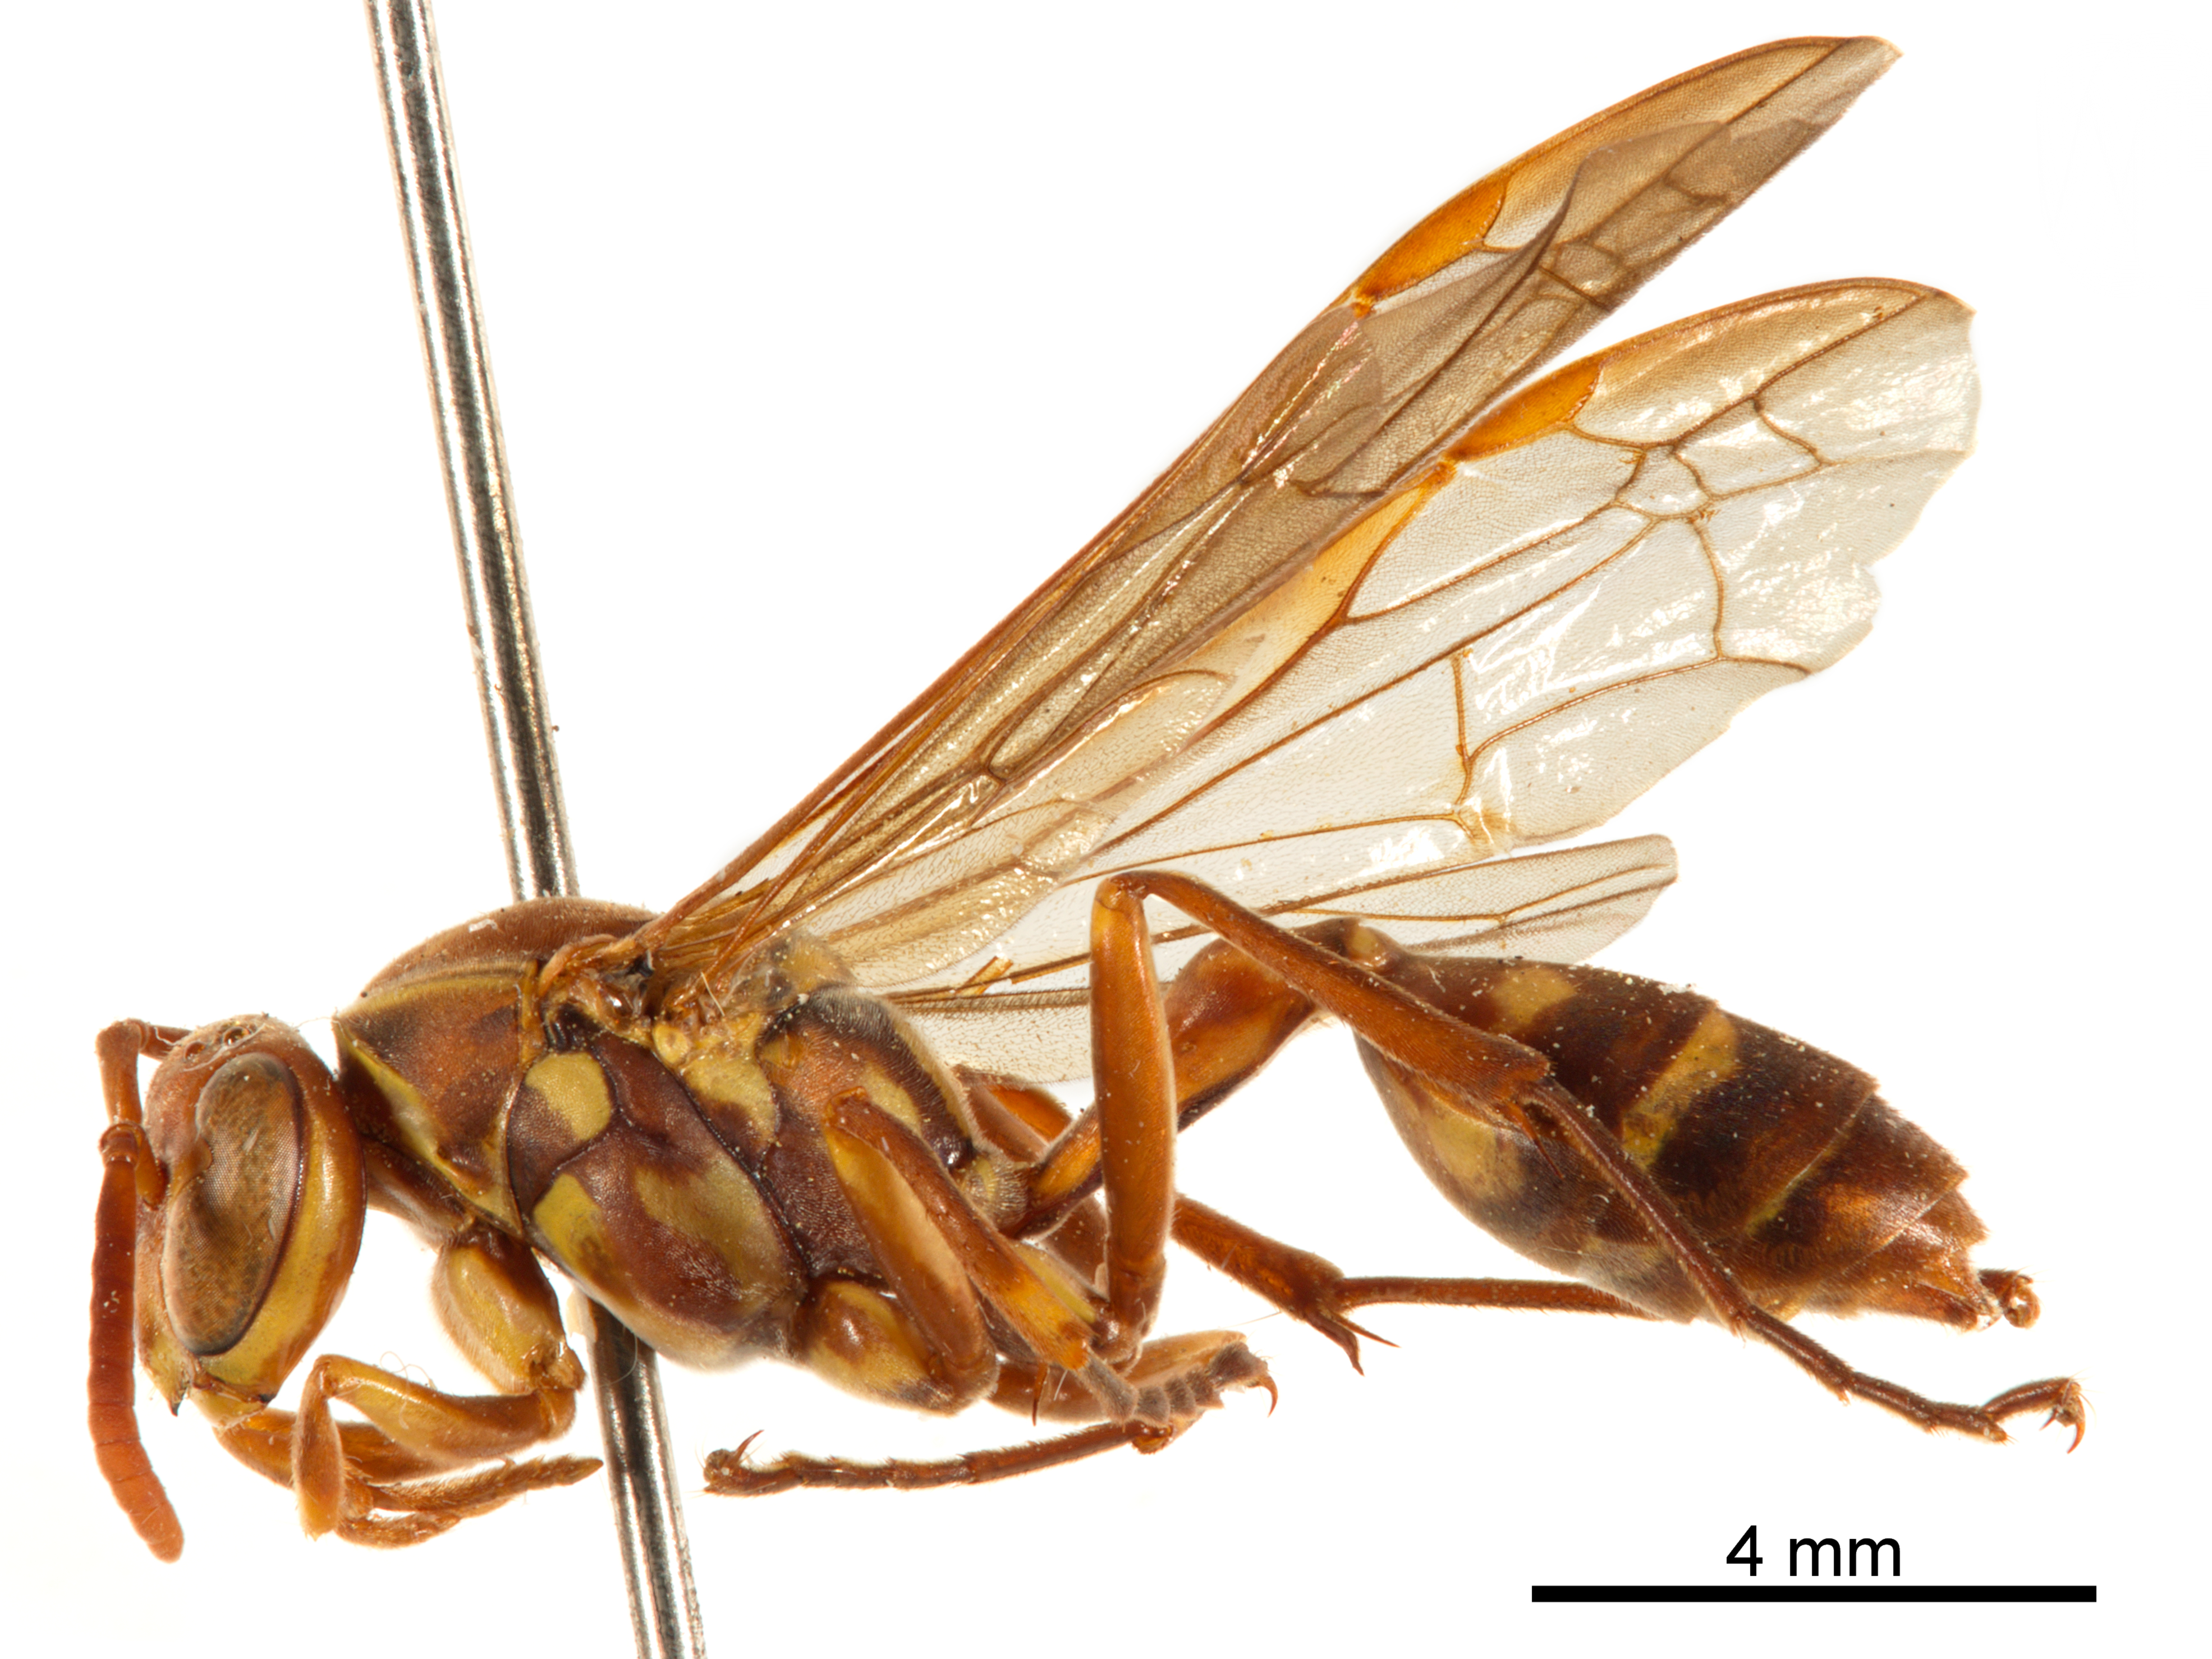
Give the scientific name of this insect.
Parapolybia varia
